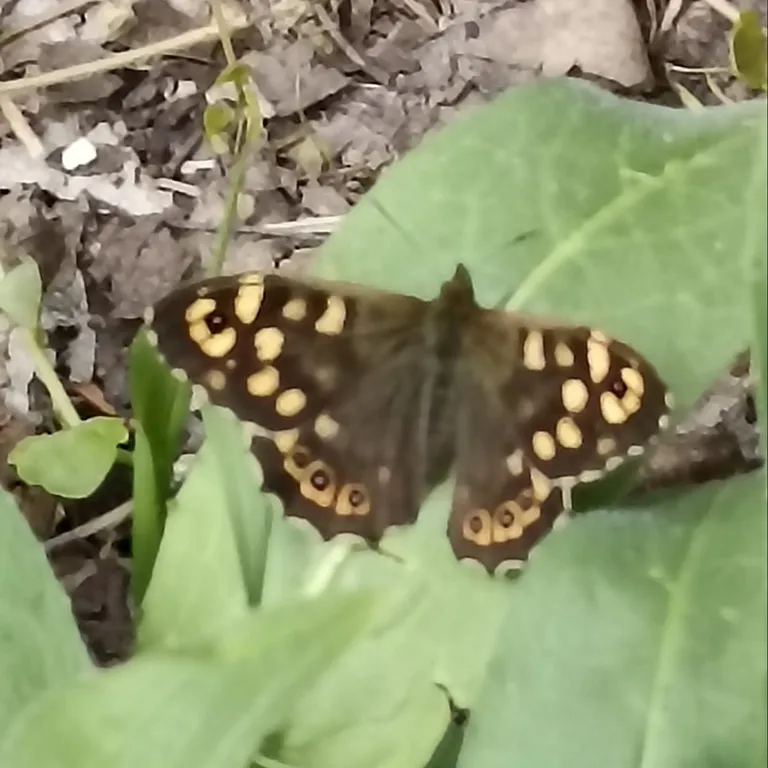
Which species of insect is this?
Pararge aegeria
